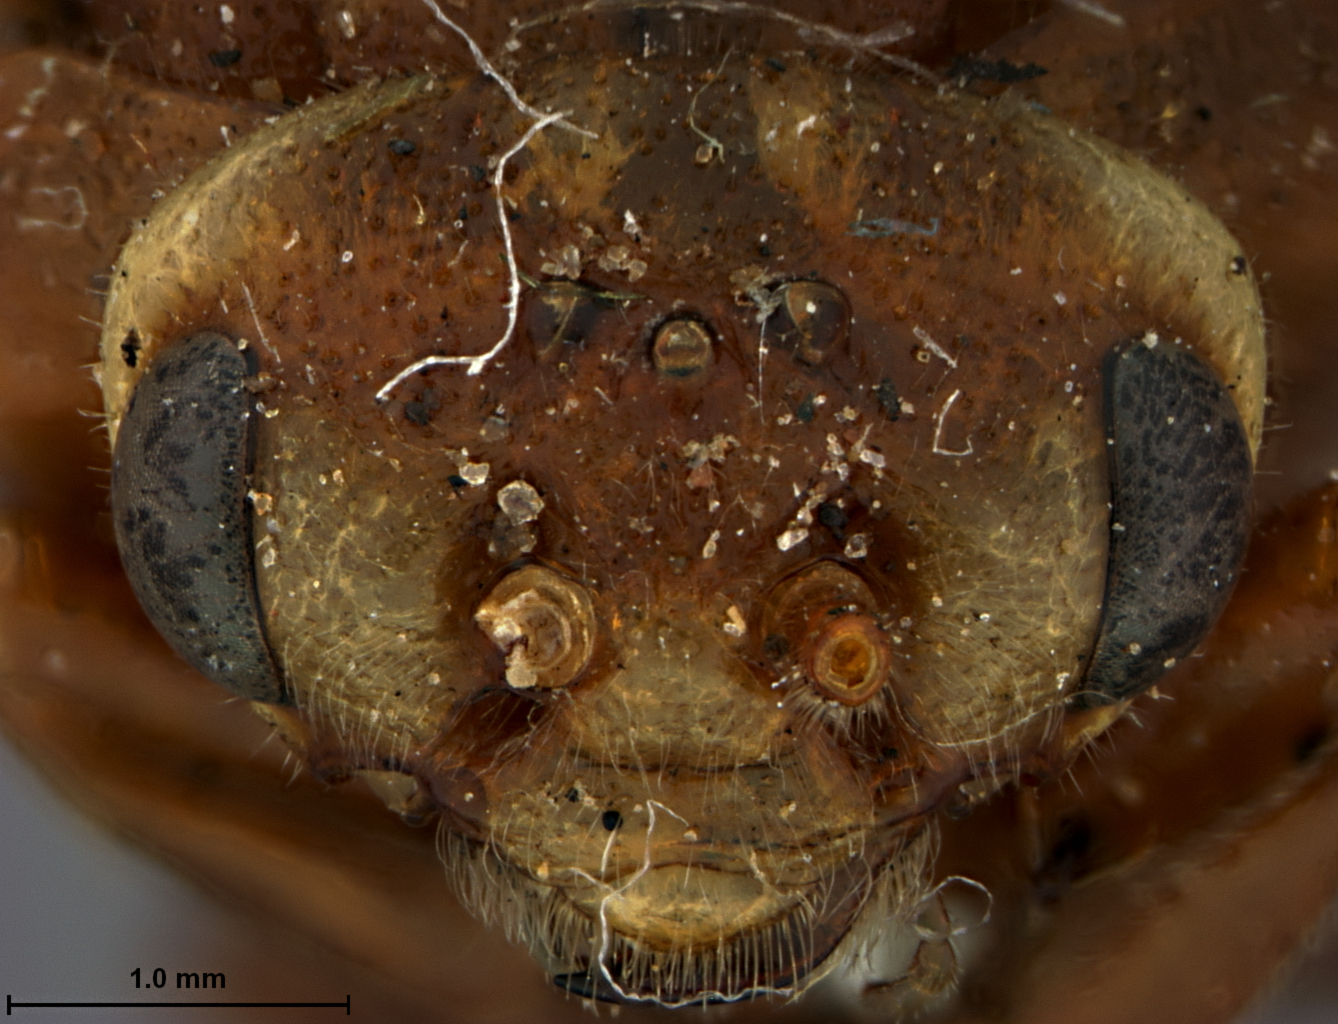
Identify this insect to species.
Lophyrus townsendi
